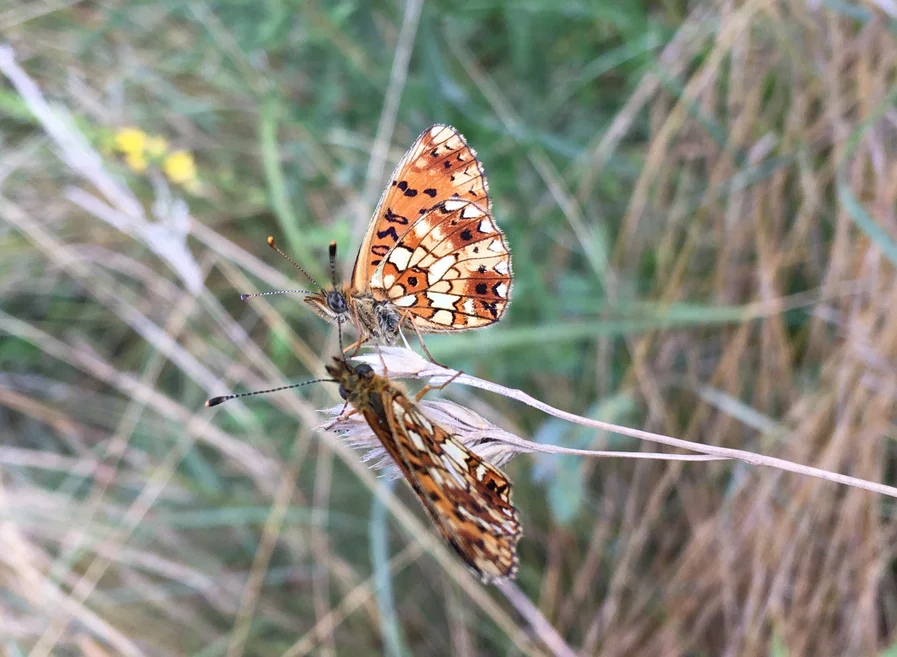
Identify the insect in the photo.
Boloria selene
